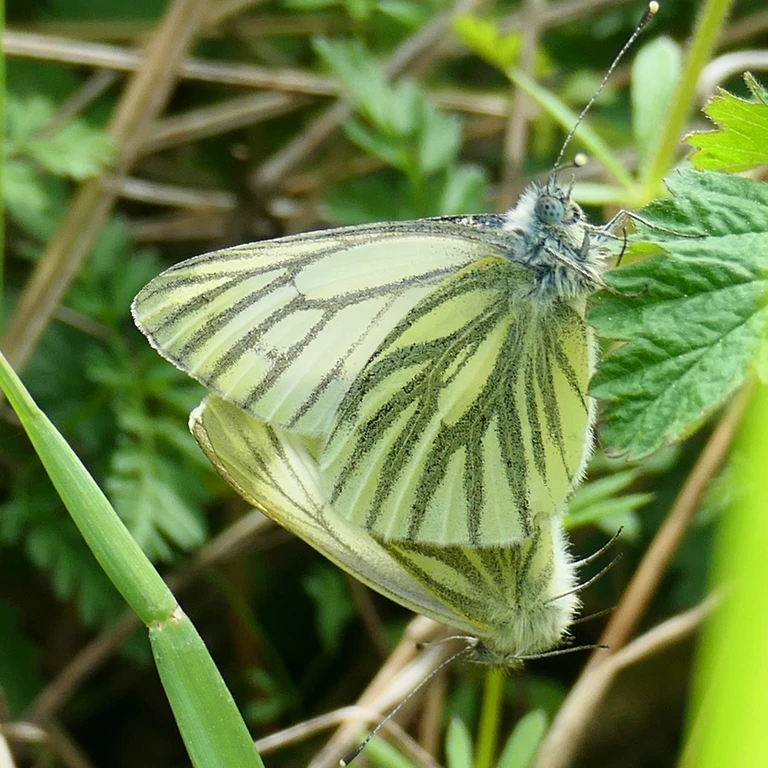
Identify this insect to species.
Pieris napi
